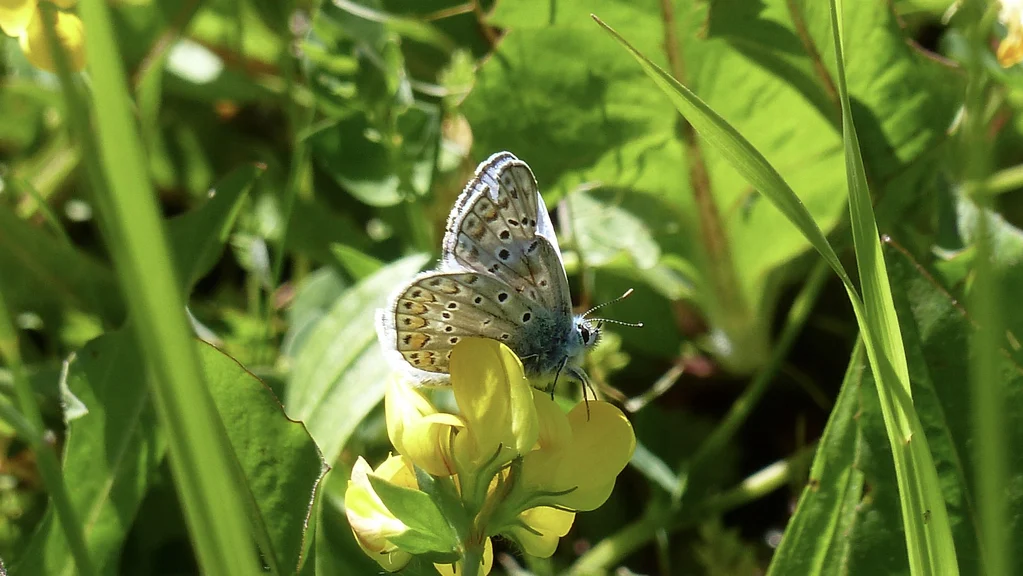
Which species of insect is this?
Polyommatus icarus
